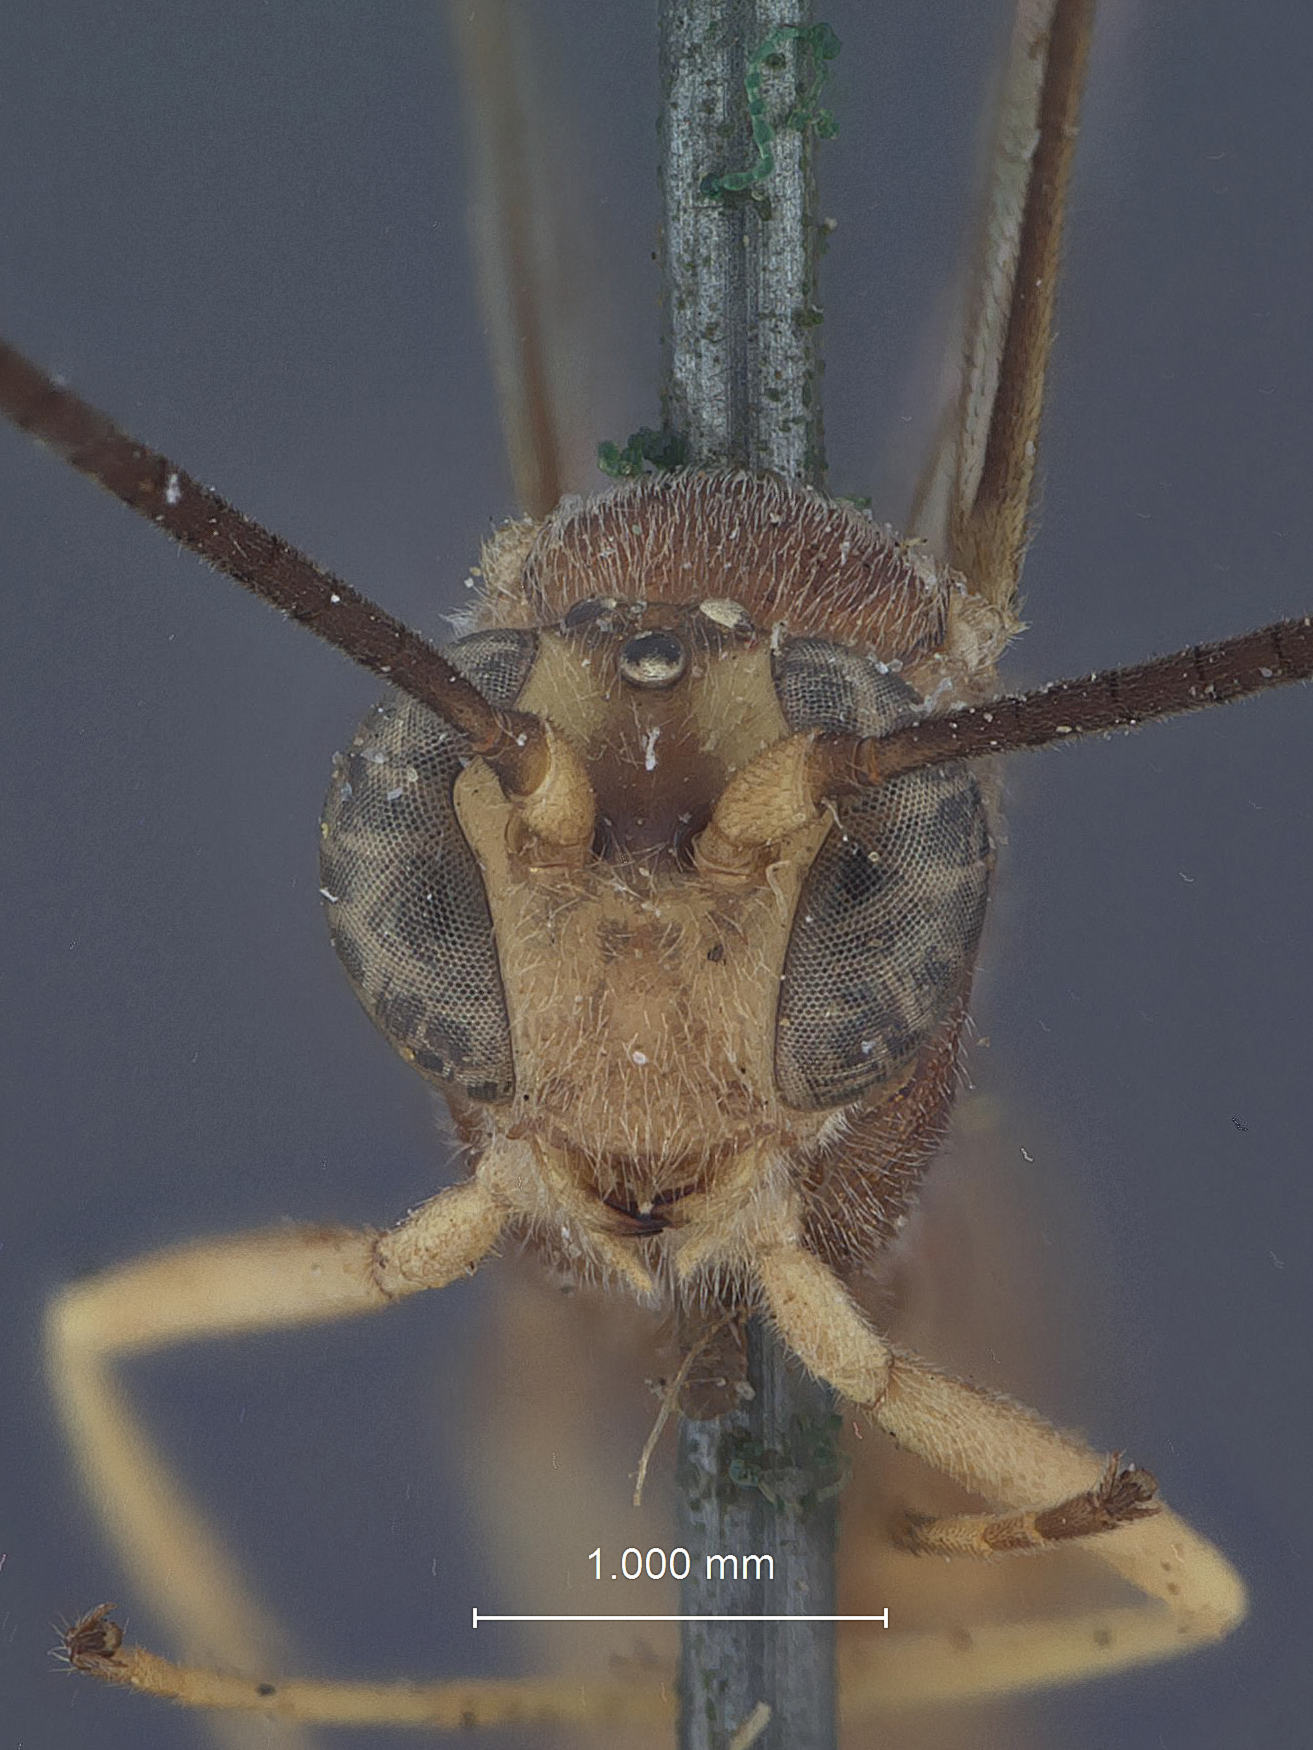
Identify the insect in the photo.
Campoplegidea pallescens
